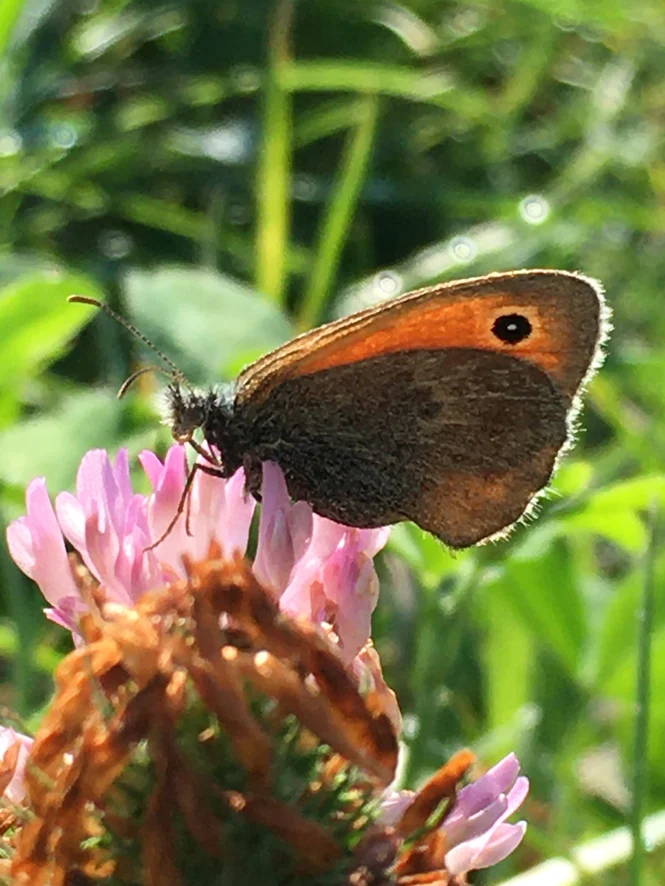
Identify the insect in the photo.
Coenonympha pamphilus
